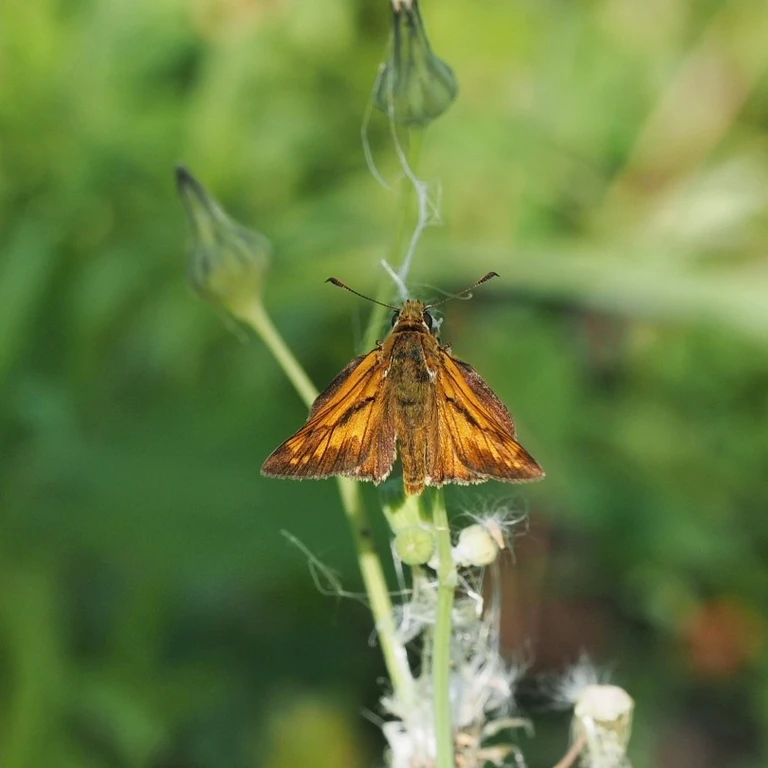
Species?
Ochlodes sylvanus (also Ochlodes venata)
